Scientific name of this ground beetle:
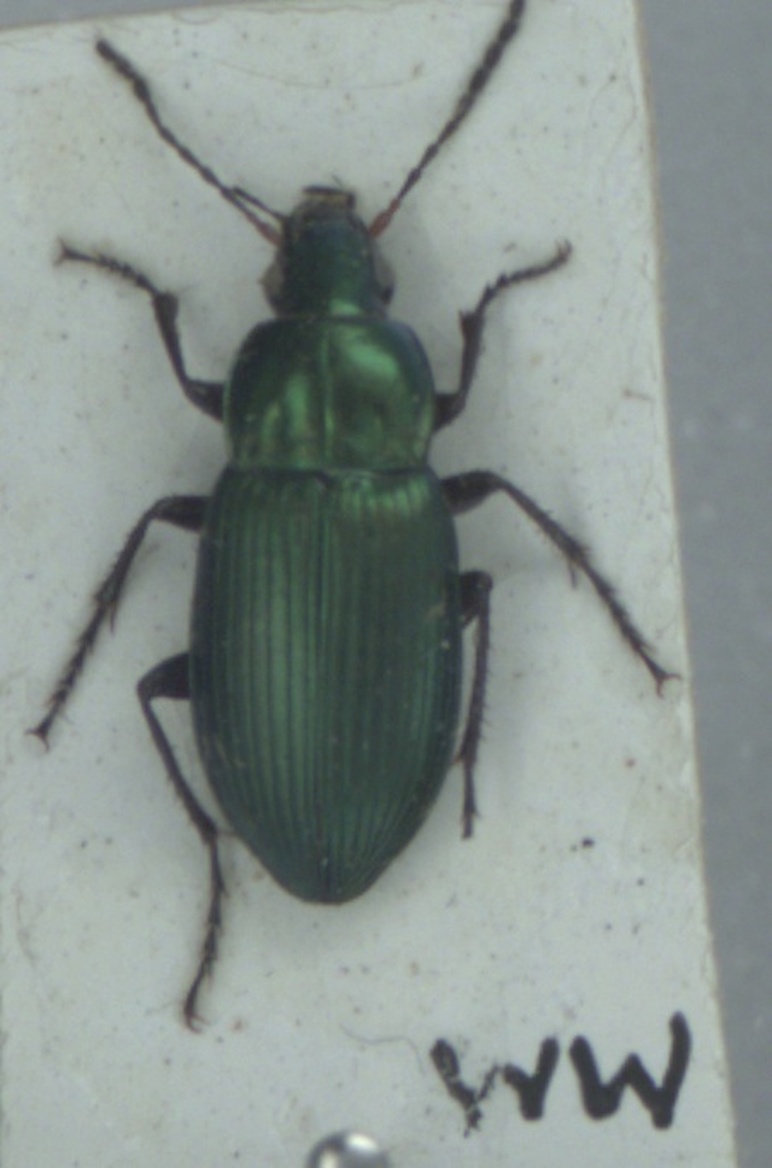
Poecilus cupreus
